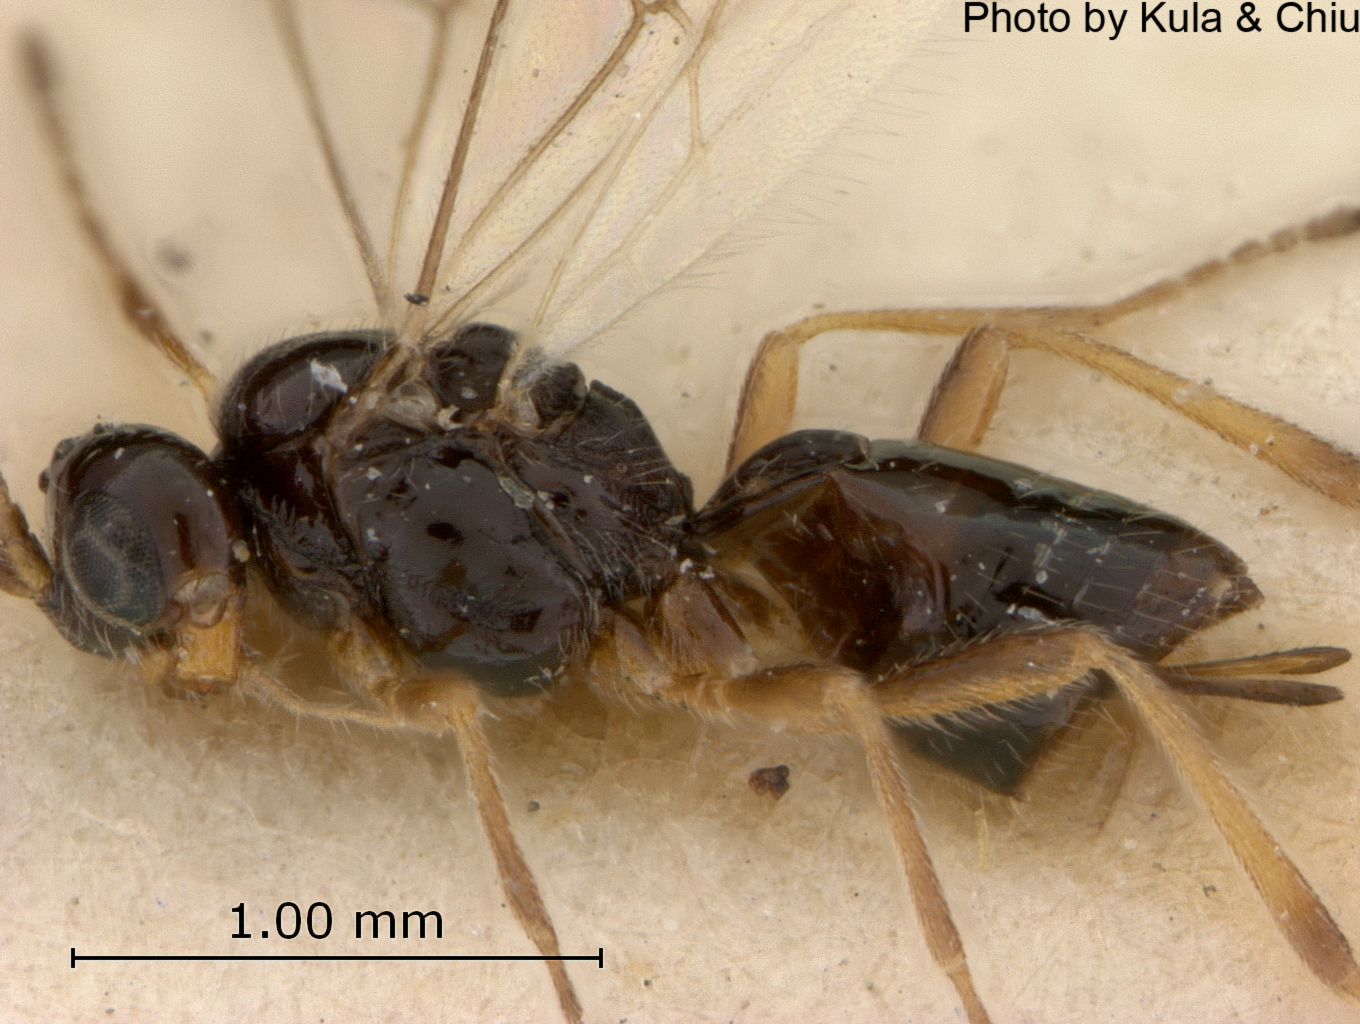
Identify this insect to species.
Alysia thapsina
